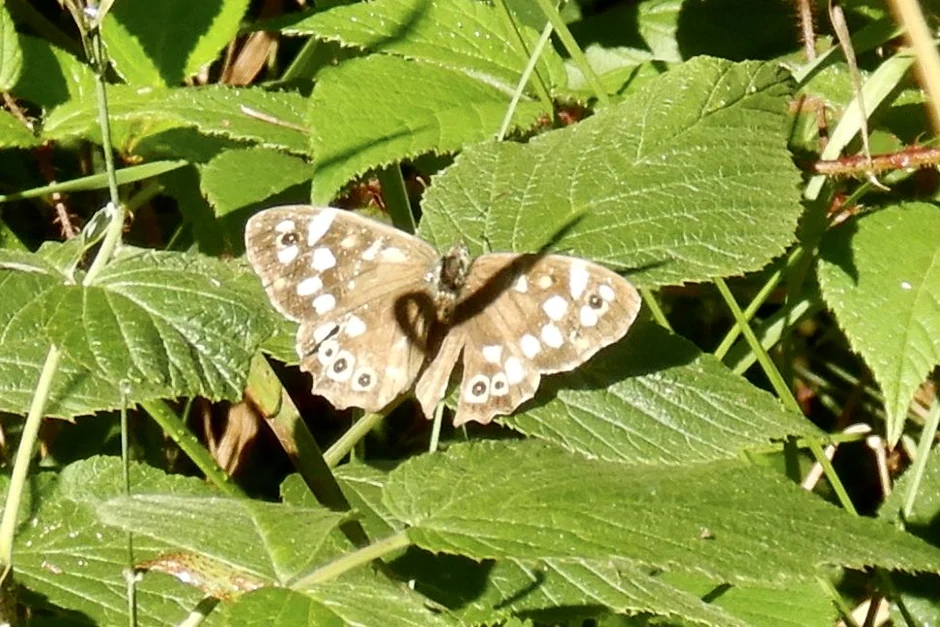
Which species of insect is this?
Pararge aegeria
